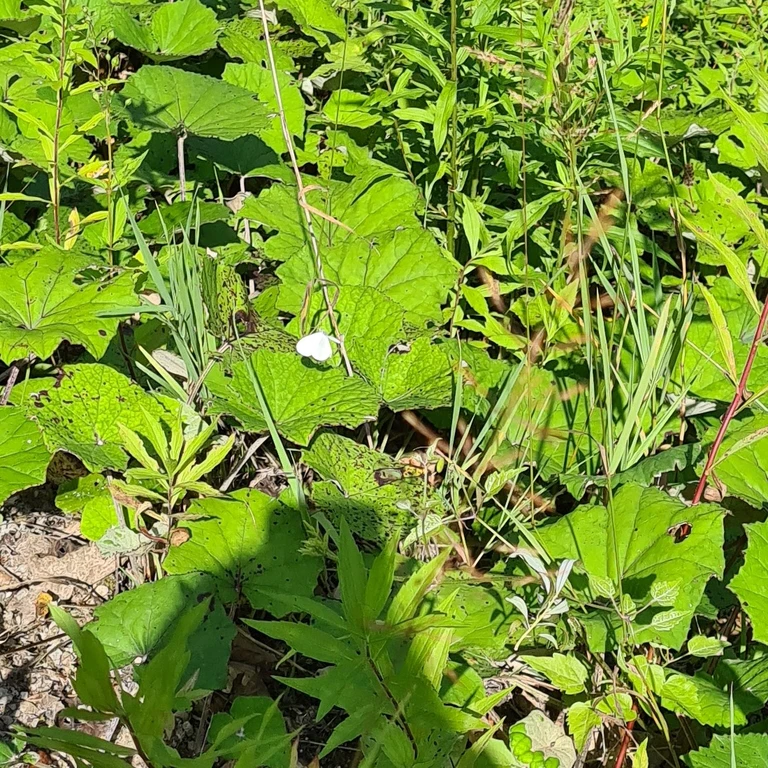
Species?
Leptidea sinapis/juvernica
